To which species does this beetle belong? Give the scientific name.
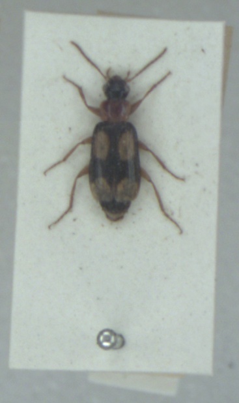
Dromius quadrimaculatus
